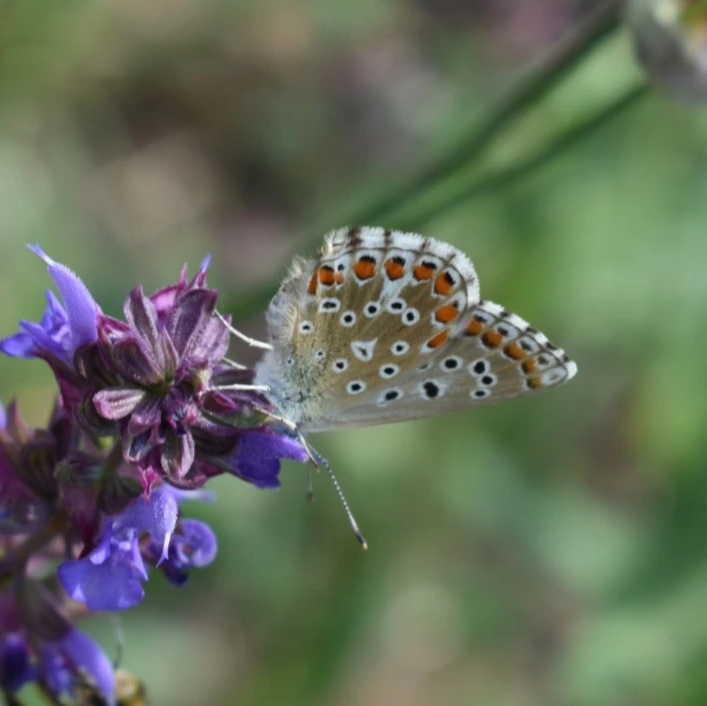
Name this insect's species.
Lysandra bellargus
